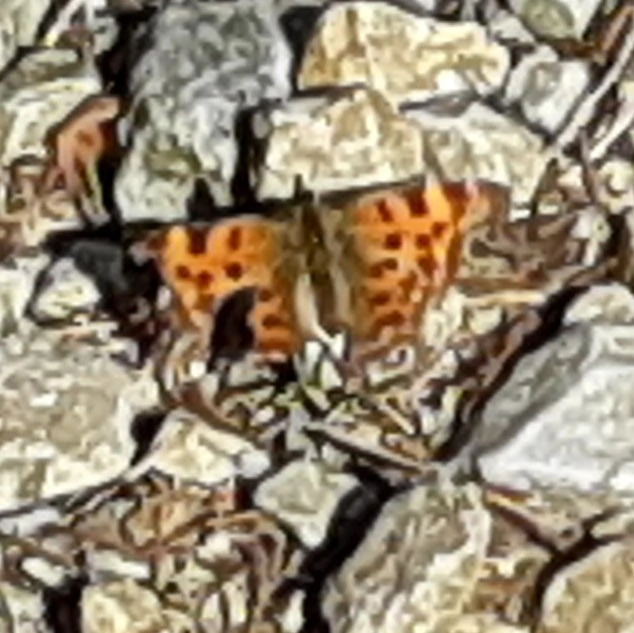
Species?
Polygonia c-album
